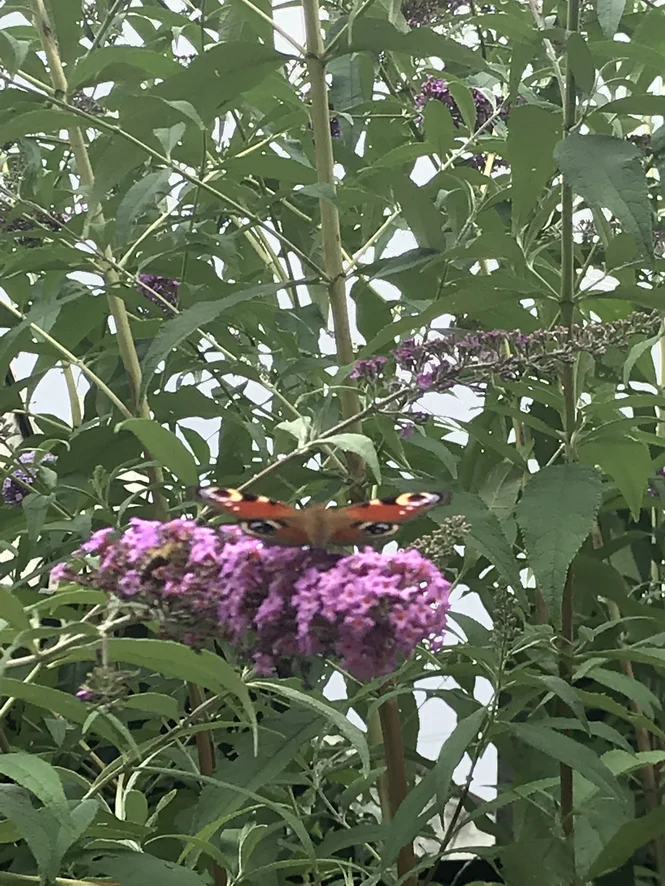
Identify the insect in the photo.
Aglais io
